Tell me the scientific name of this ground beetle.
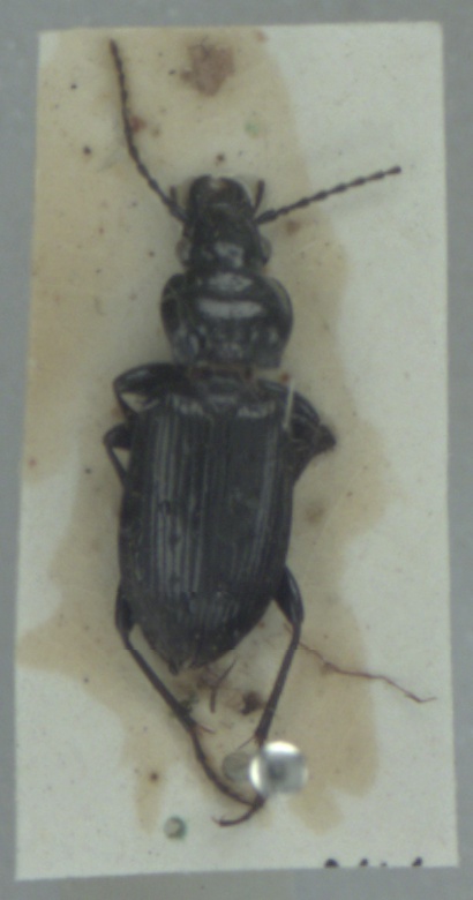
Pterostichus adstrictus
